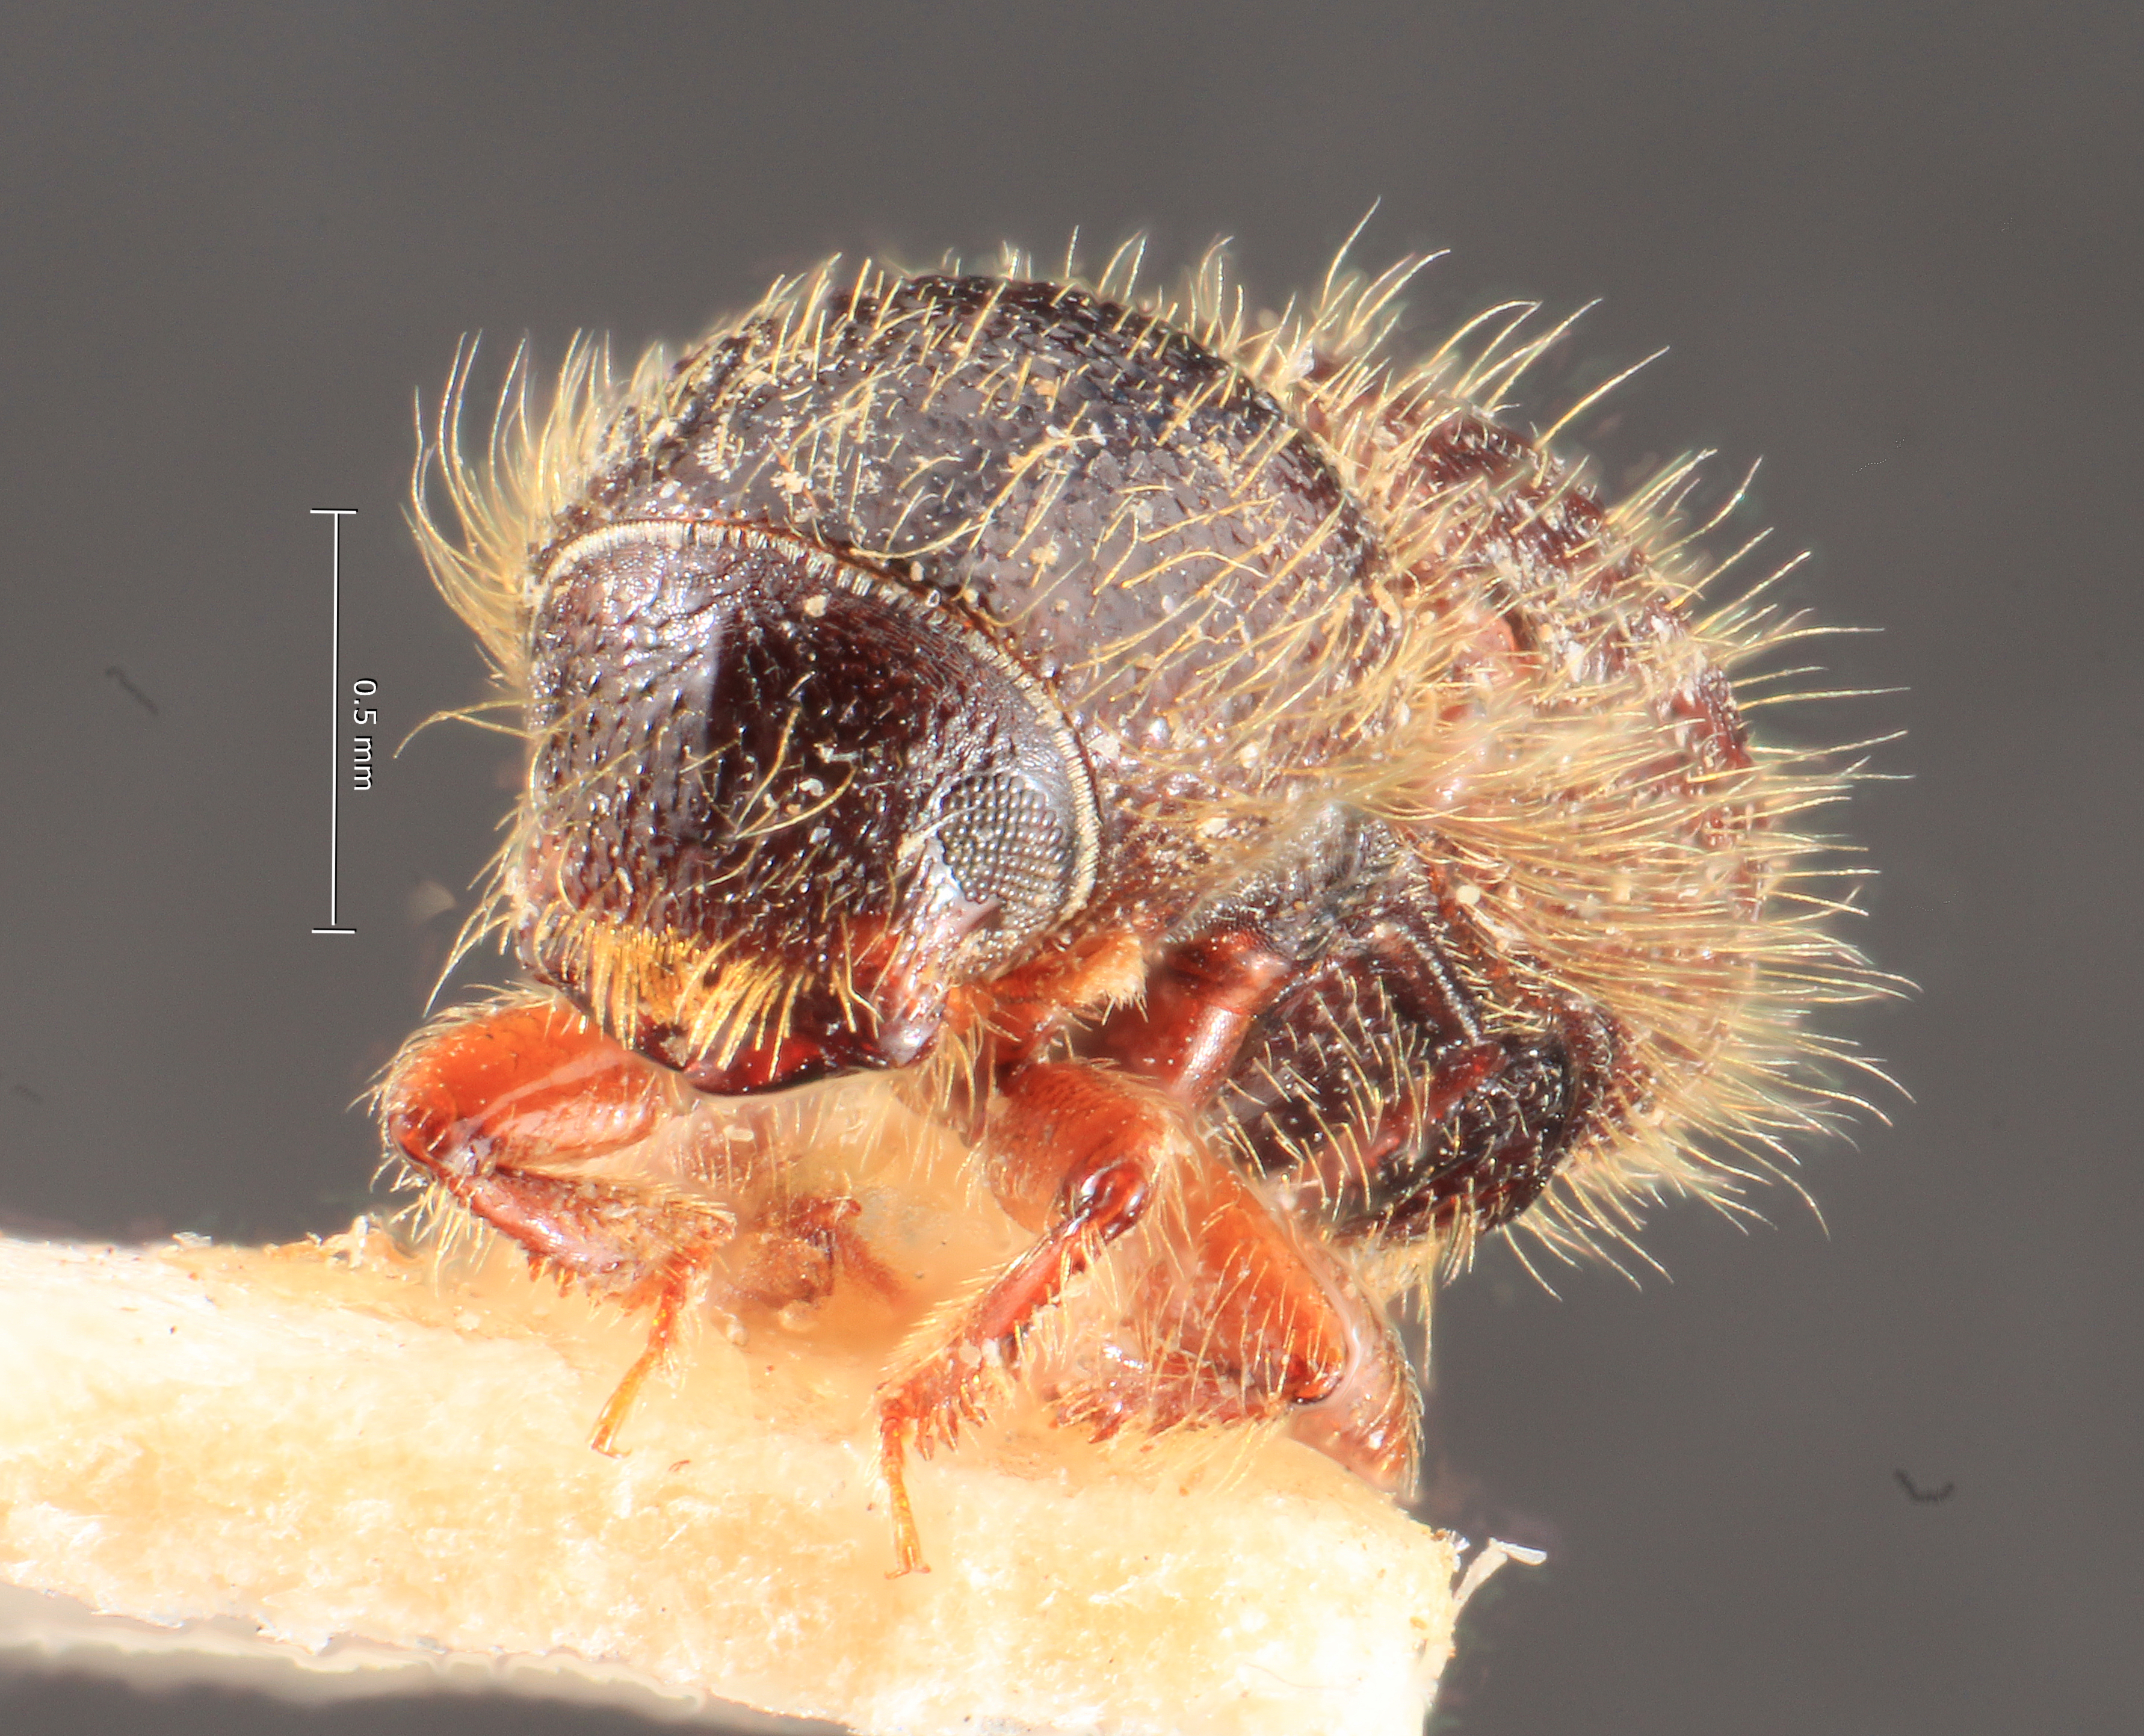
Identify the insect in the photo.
Dryocoetes striatus
